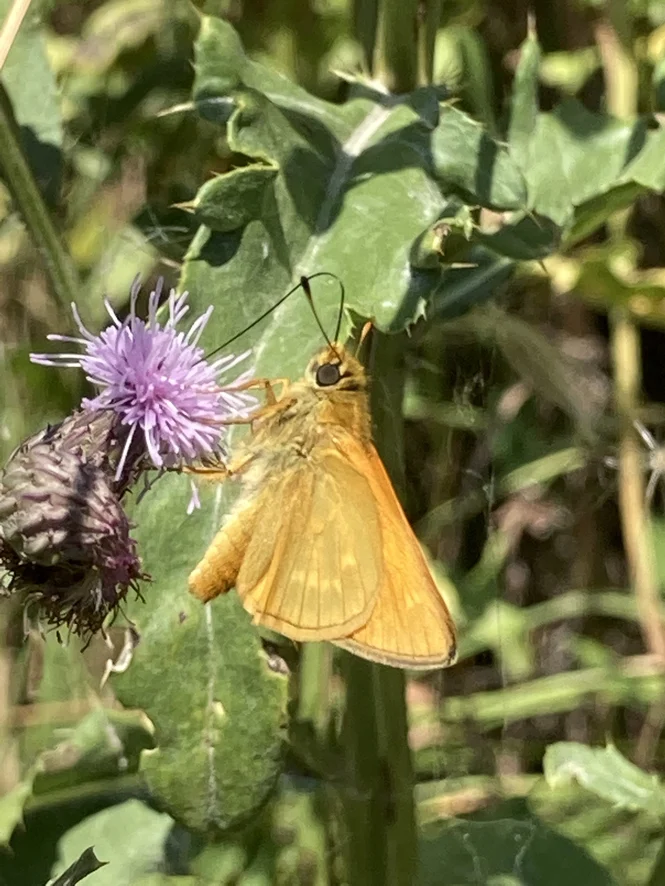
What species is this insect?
Ochlodes sylvanus (also Ochlodes venata)
